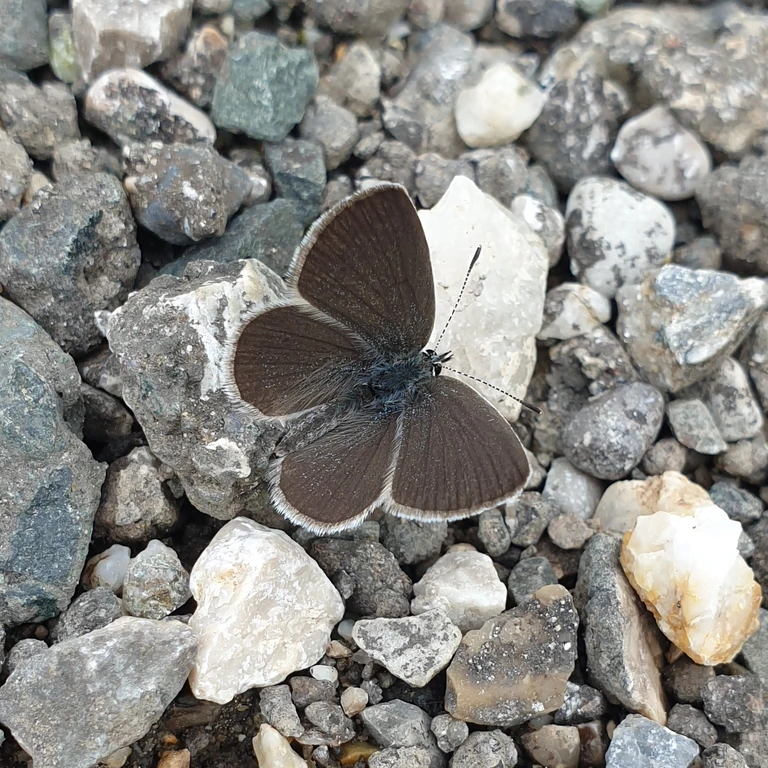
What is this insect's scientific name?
Cupido minimus
